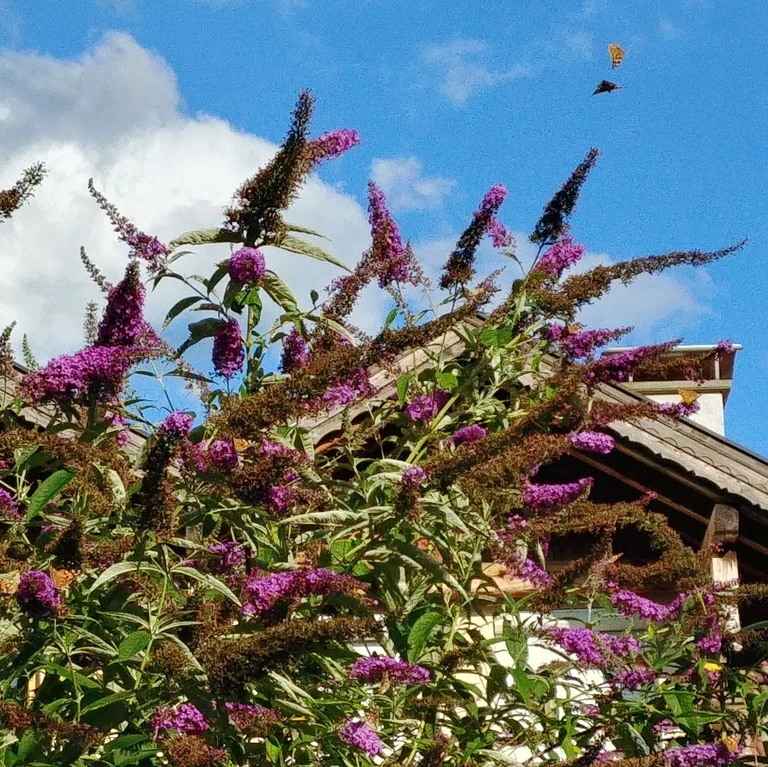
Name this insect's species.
Vanessa cardui
